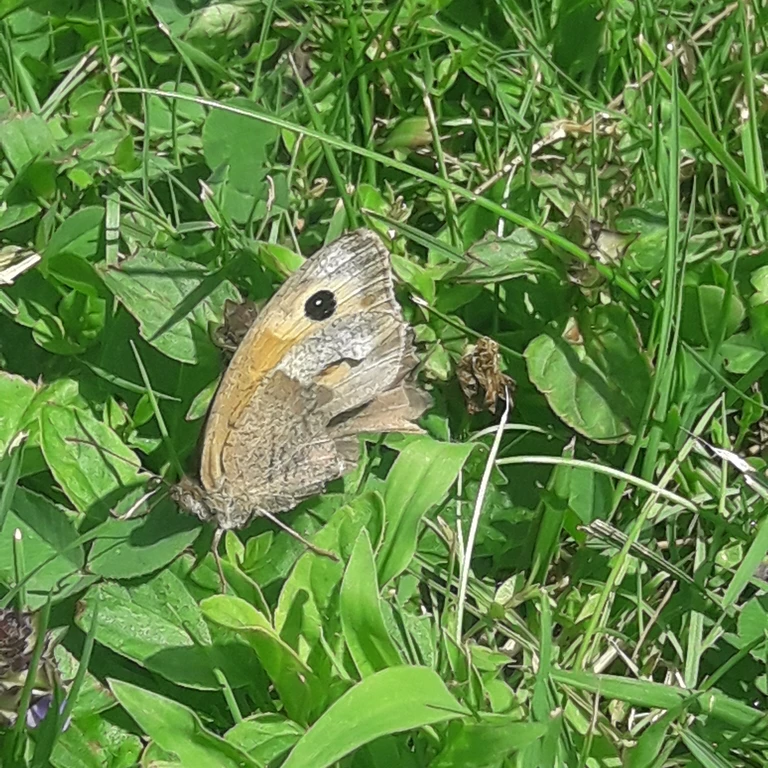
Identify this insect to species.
Maniola jurtina
